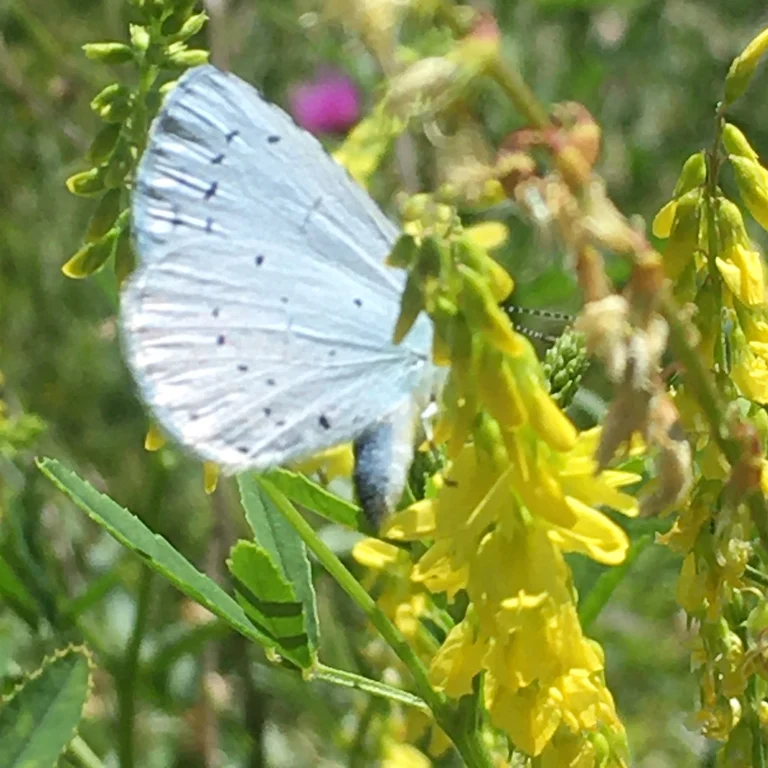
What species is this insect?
Celastrina argiolus
